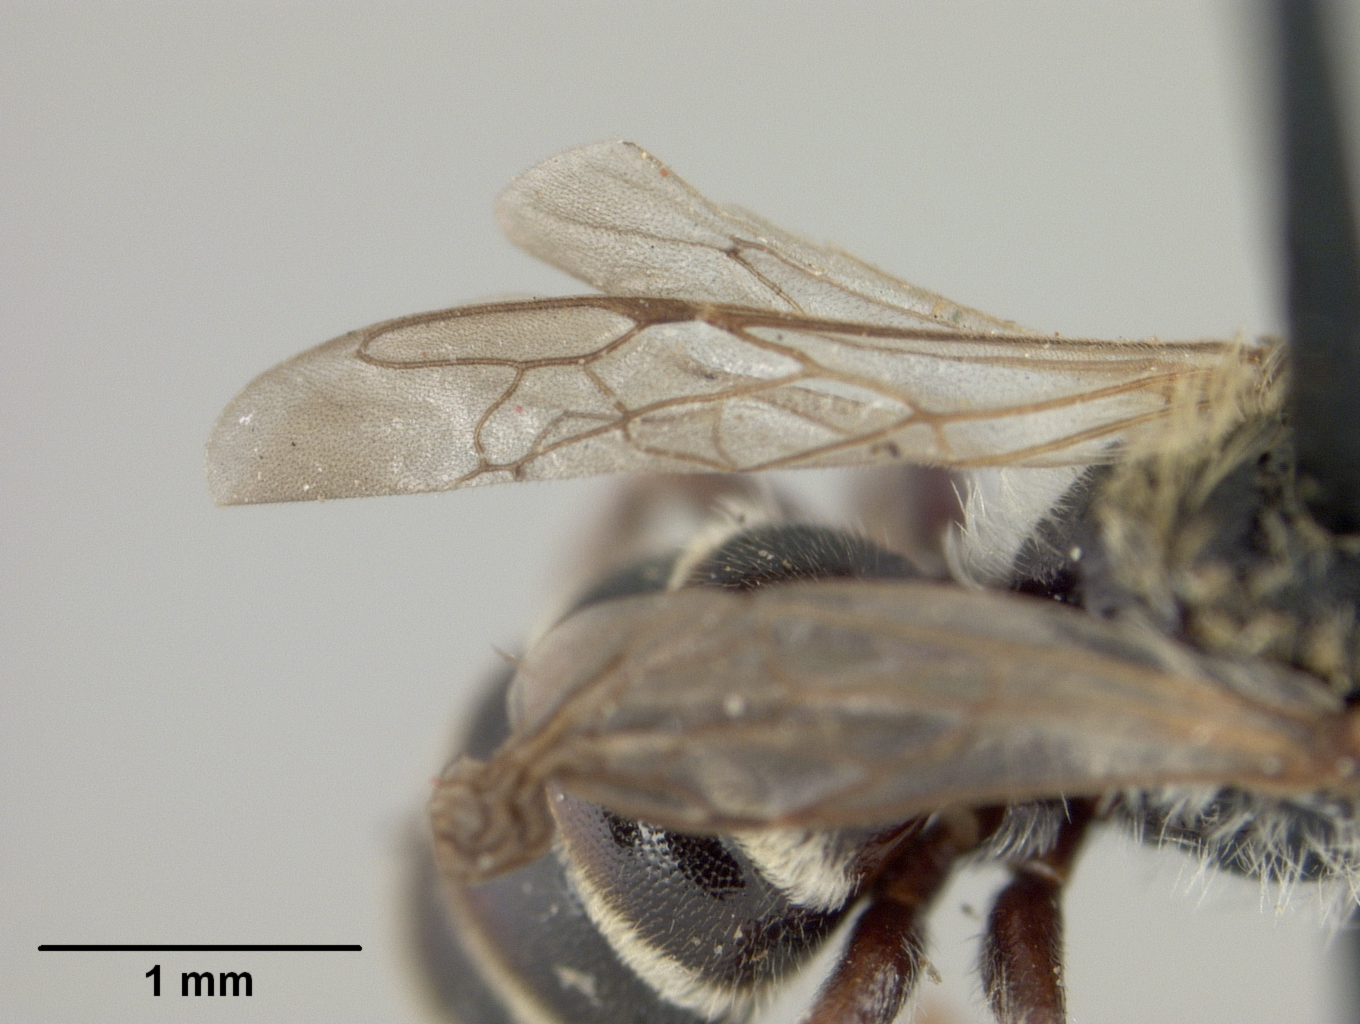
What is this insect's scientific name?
Alcidamea brachyodonta
